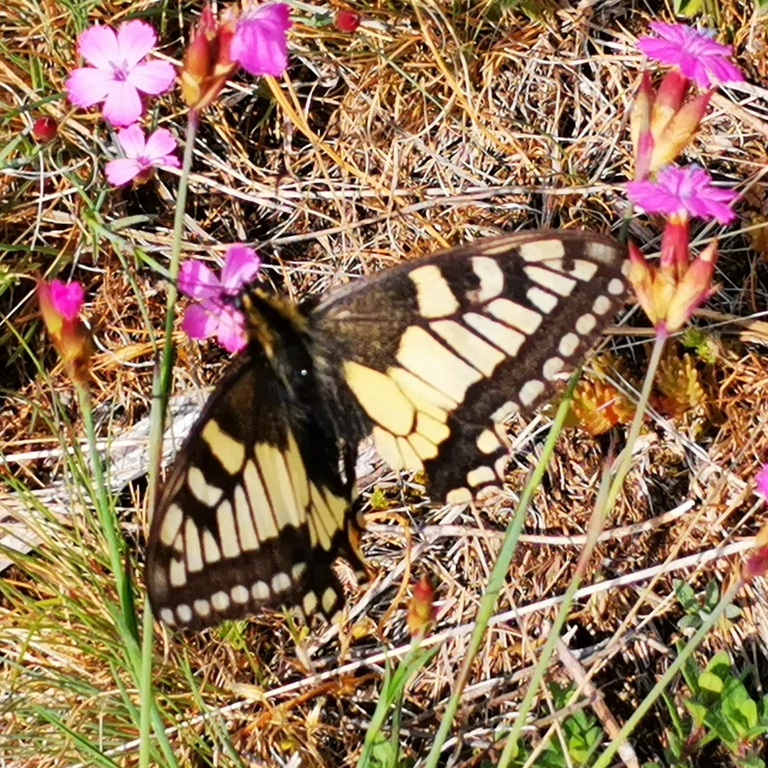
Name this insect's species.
Papilio machaon
